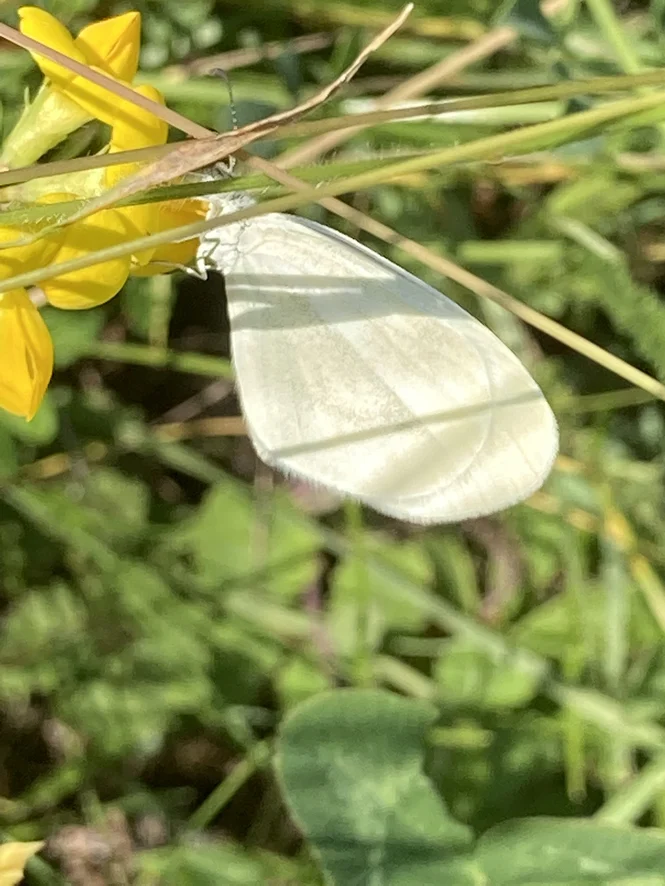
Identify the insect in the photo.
Leptidea sinapis/juvernica
